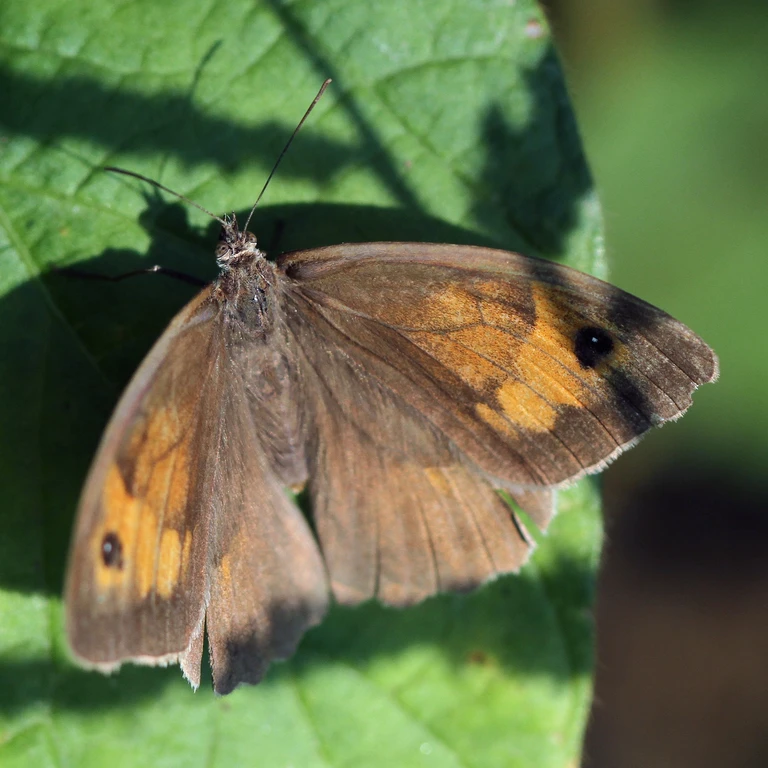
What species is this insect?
Maniola jurtina
